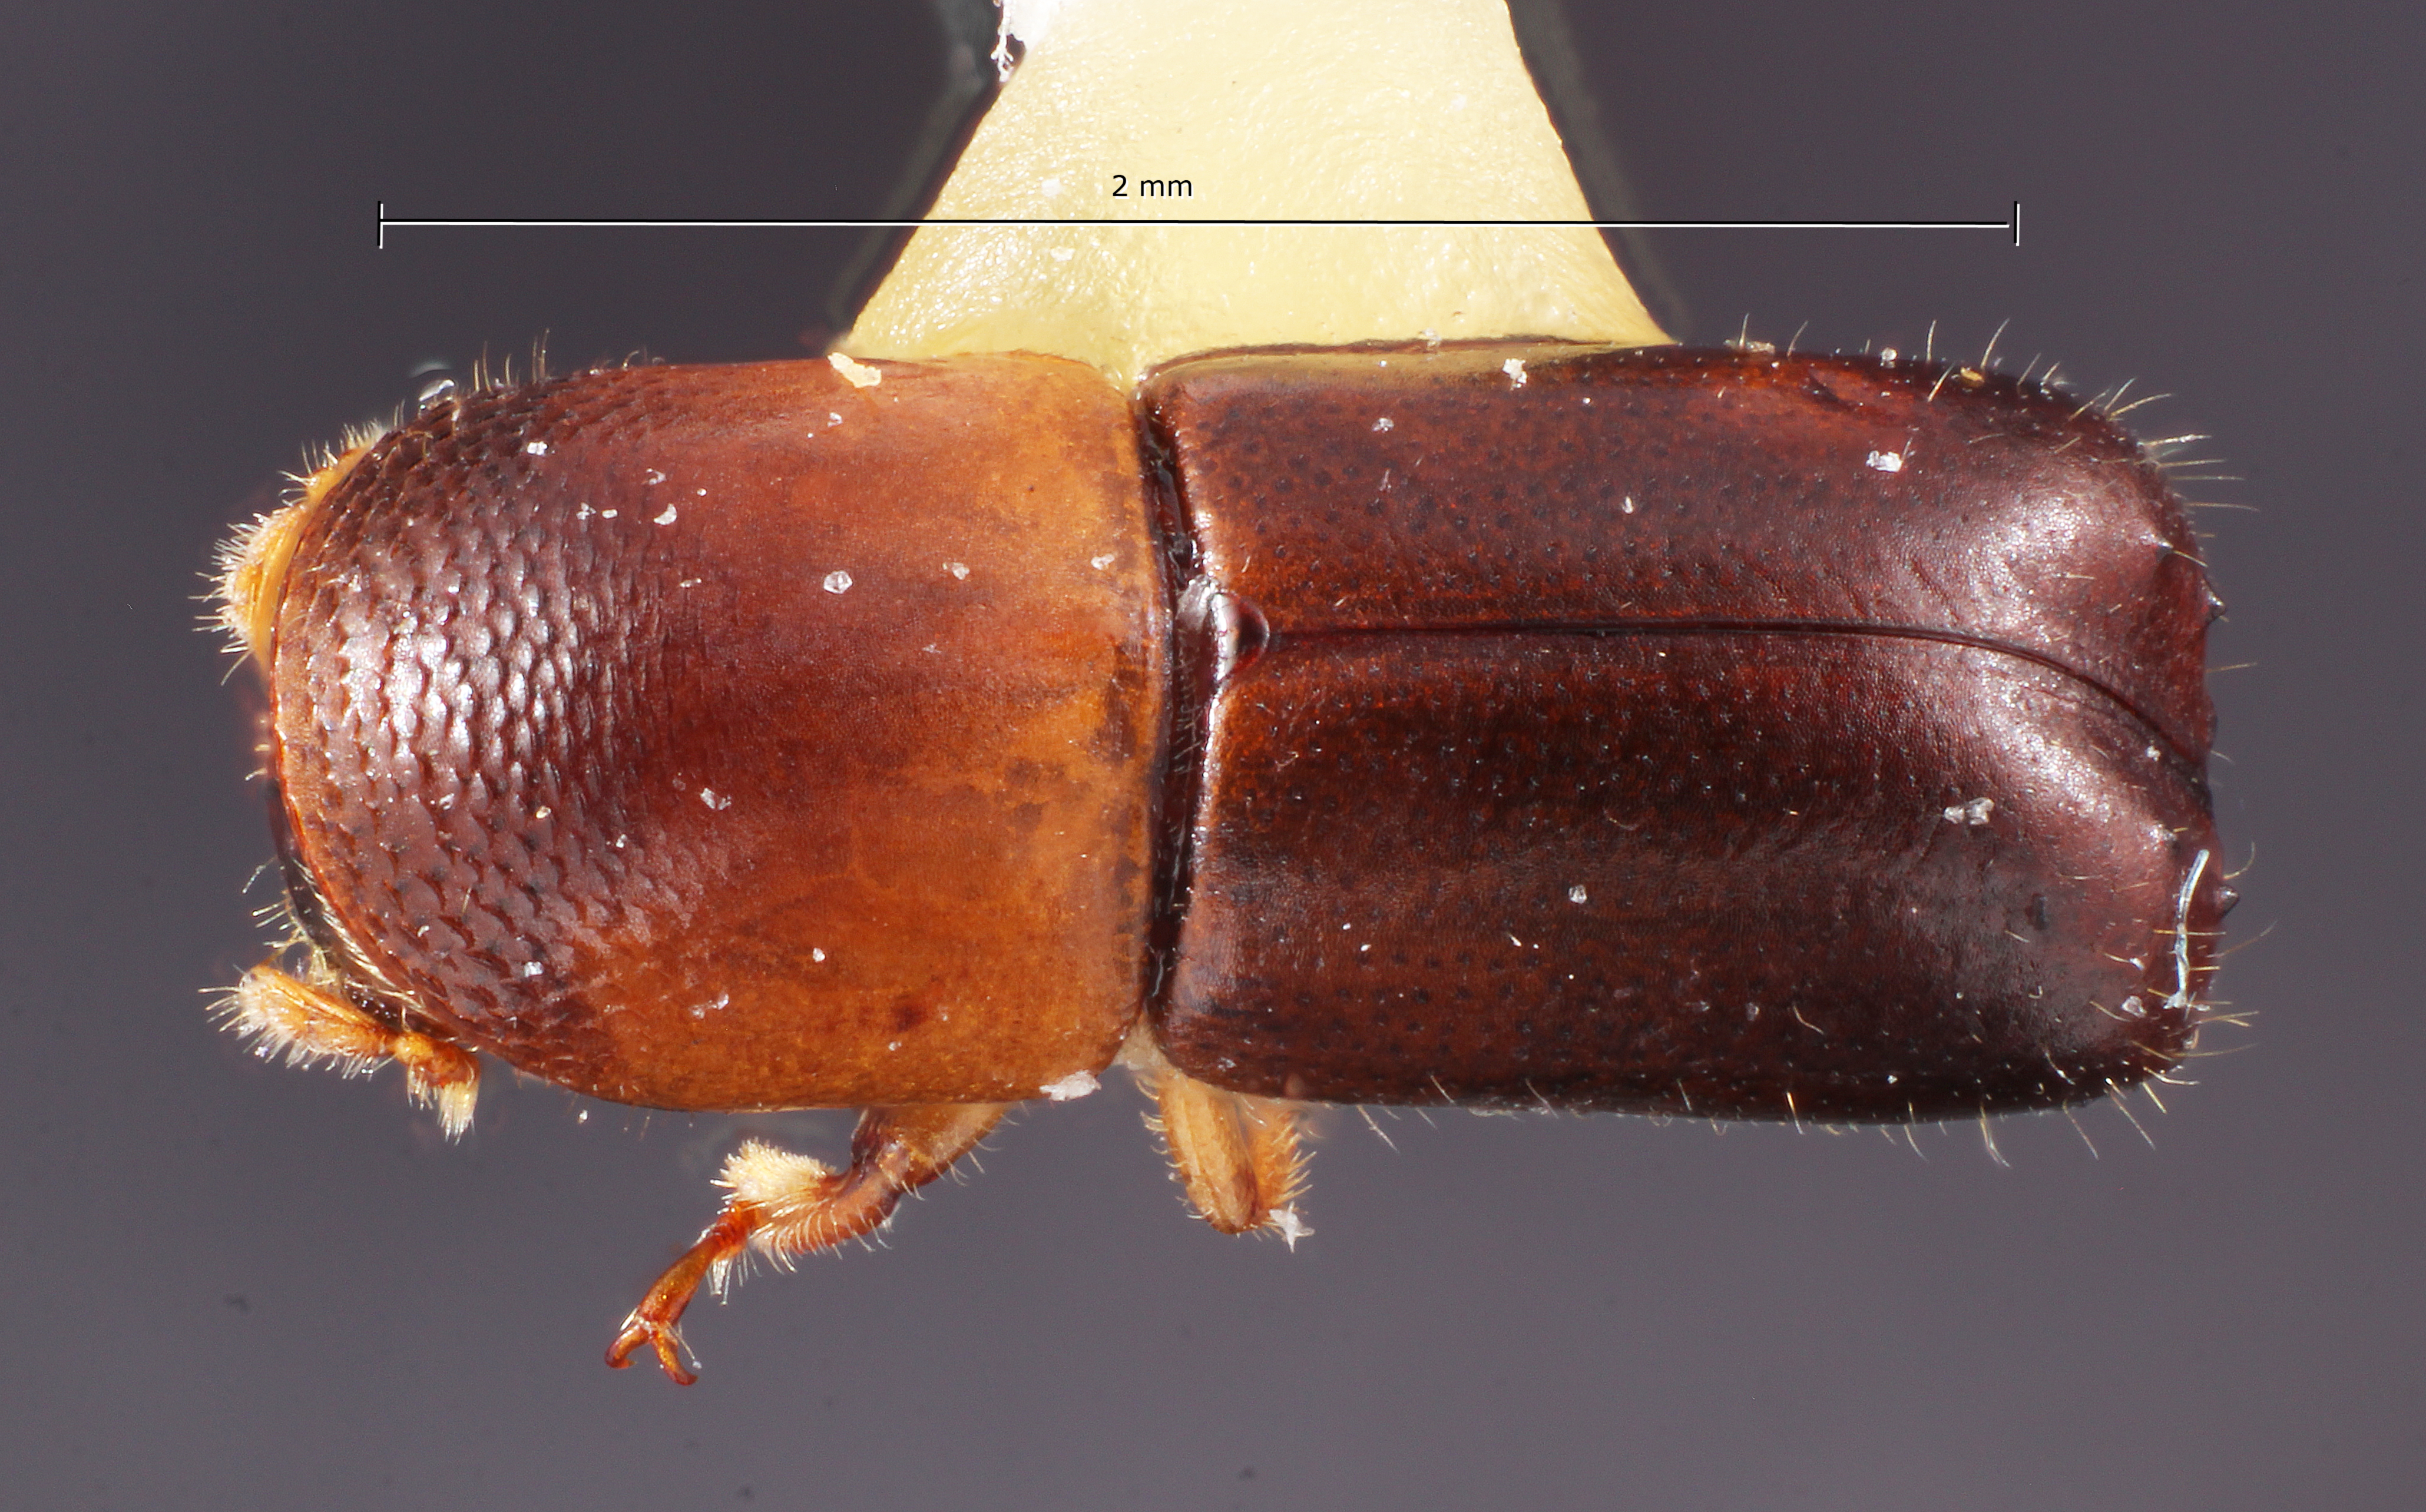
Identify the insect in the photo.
Monarthrum obscurum
